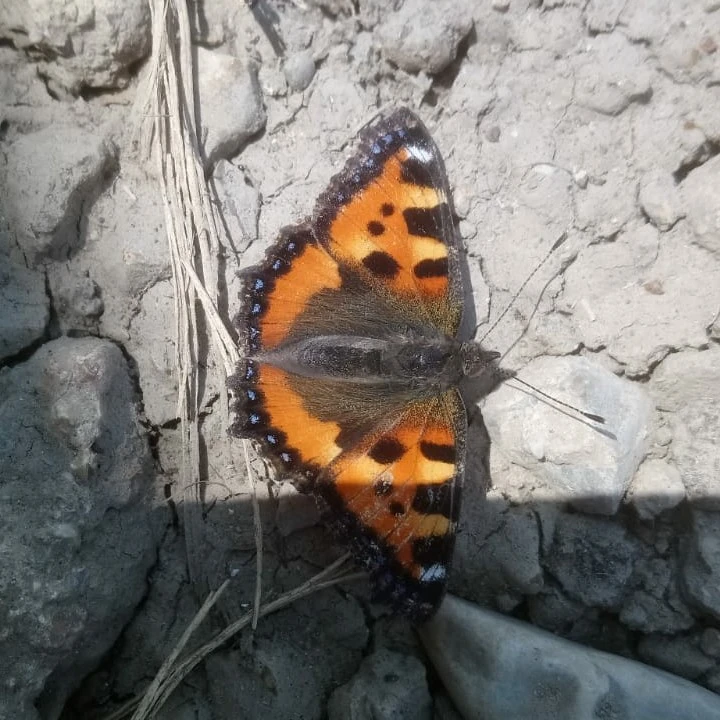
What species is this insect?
Aglais urticae
